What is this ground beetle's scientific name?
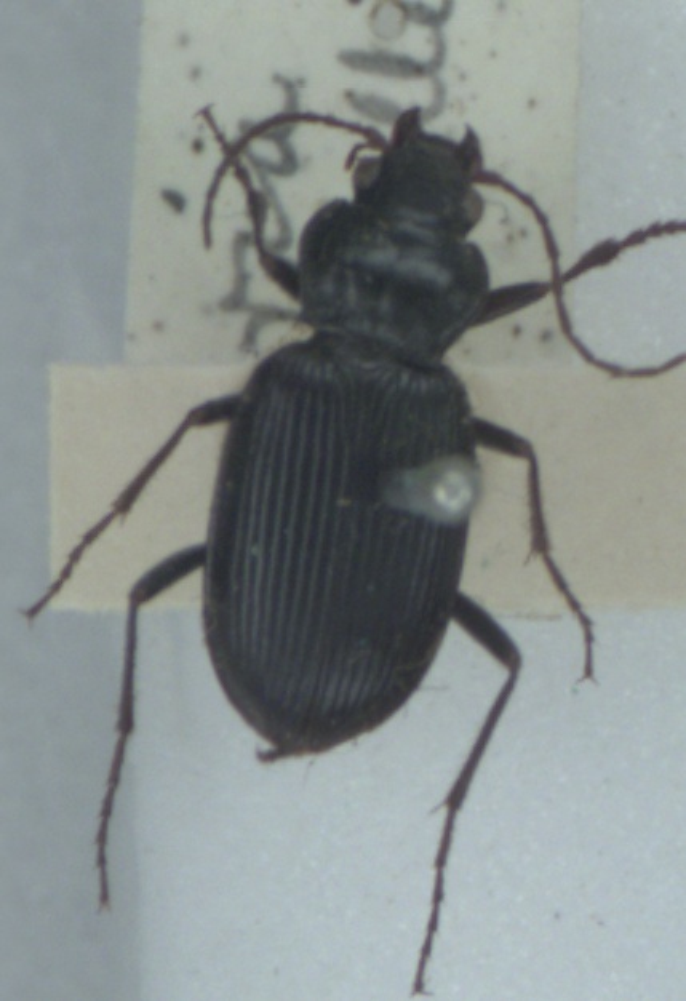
Nebria brevicollis
